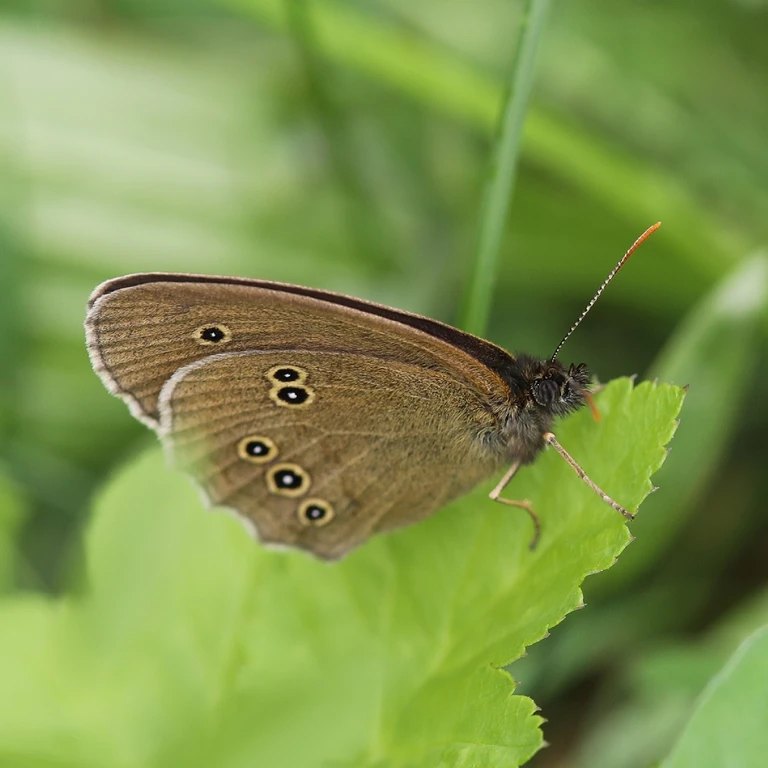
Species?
Aphantopus hyperantus
